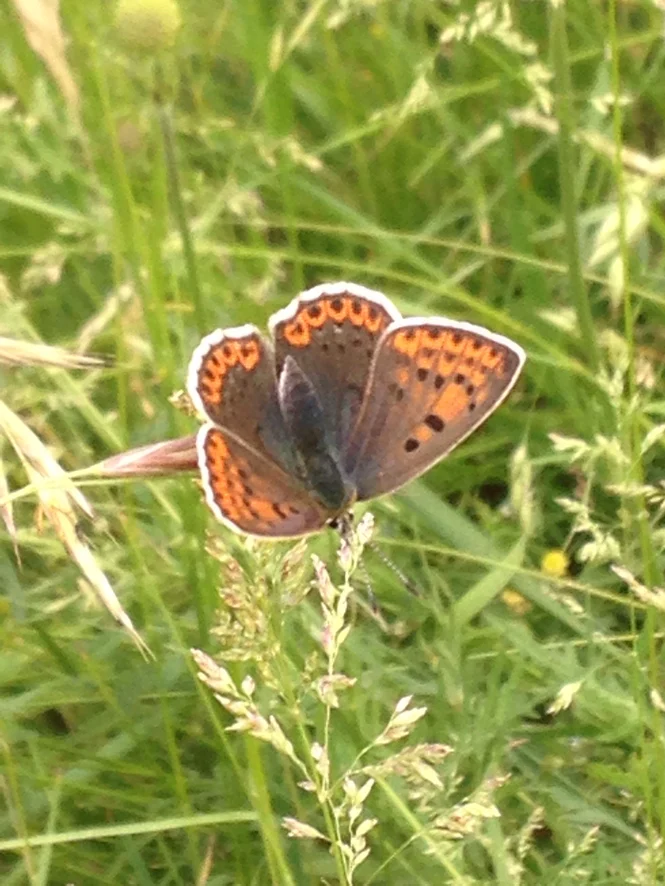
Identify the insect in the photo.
Lycaena tityrus (also Loweia tityrus)
